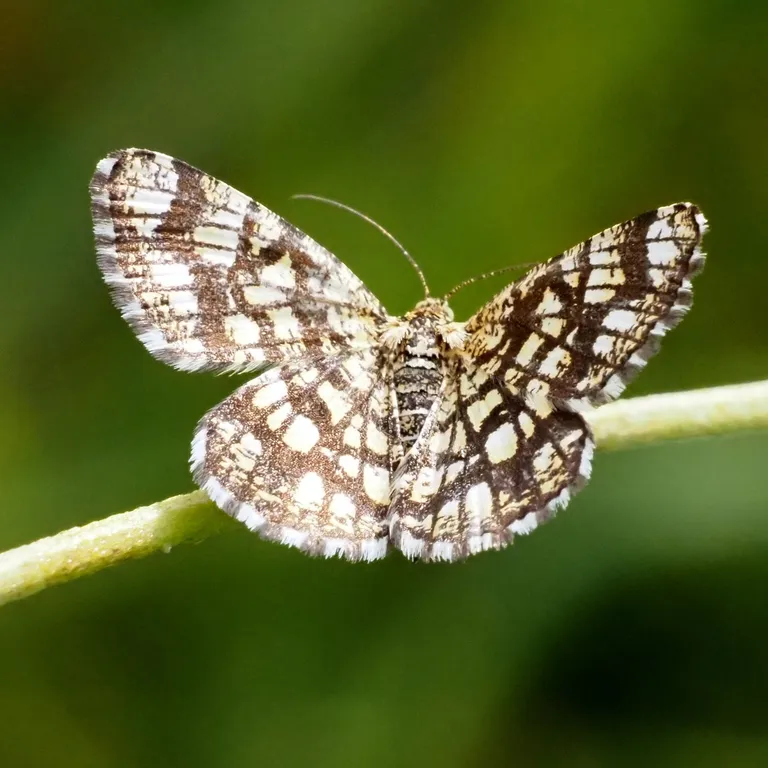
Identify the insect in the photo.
Chiasmia clathrata
